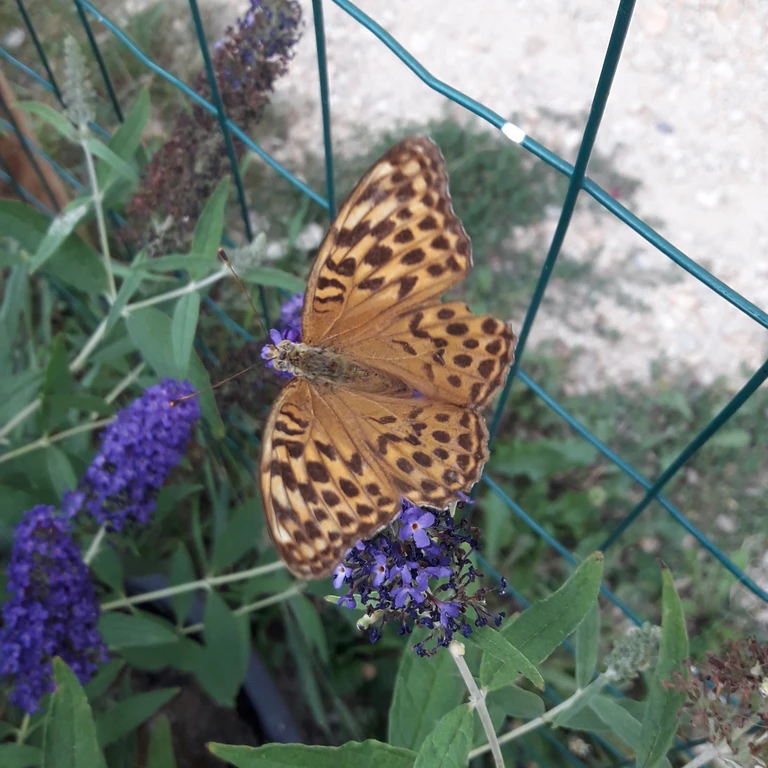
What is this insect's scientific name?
Argynnis paphia
